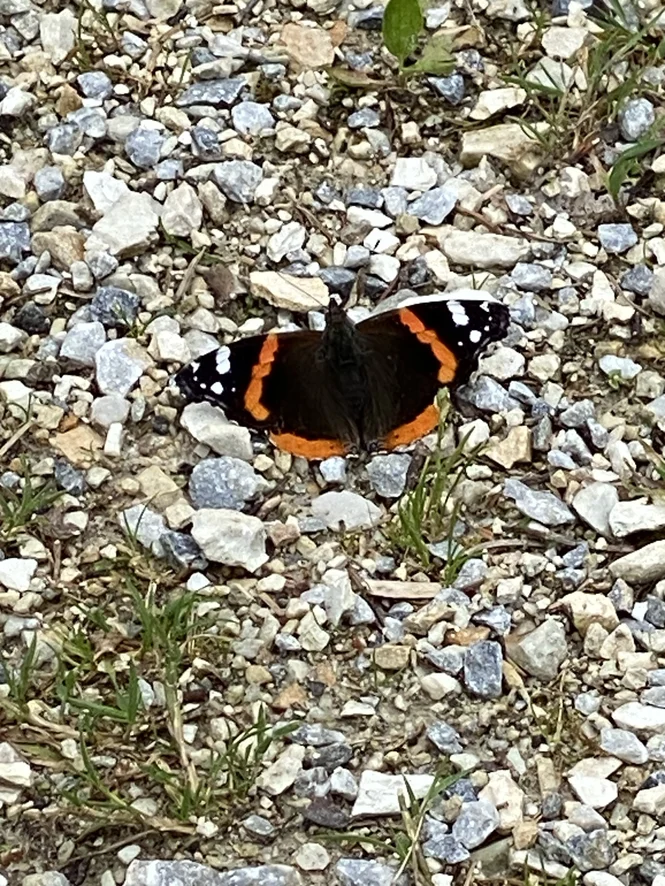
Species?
Vanessa atalanta
